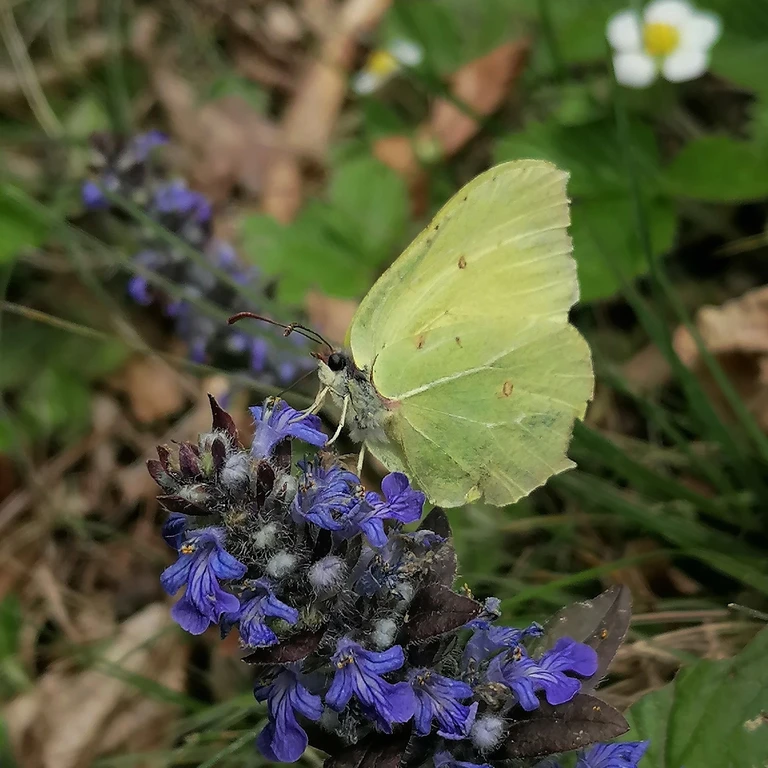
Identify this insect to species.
Gonepteryx rhamni
